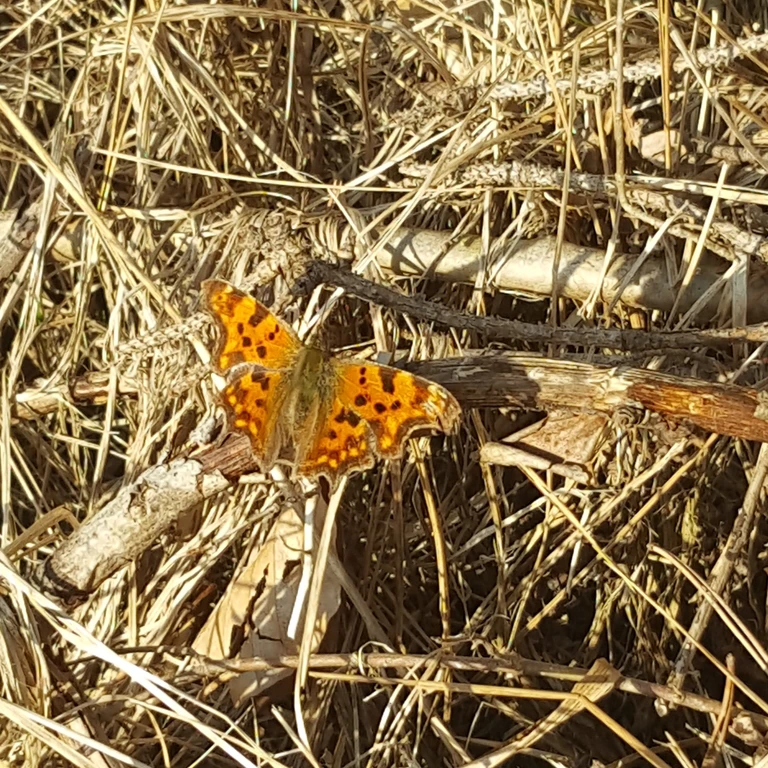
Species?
Polygonia c-album
